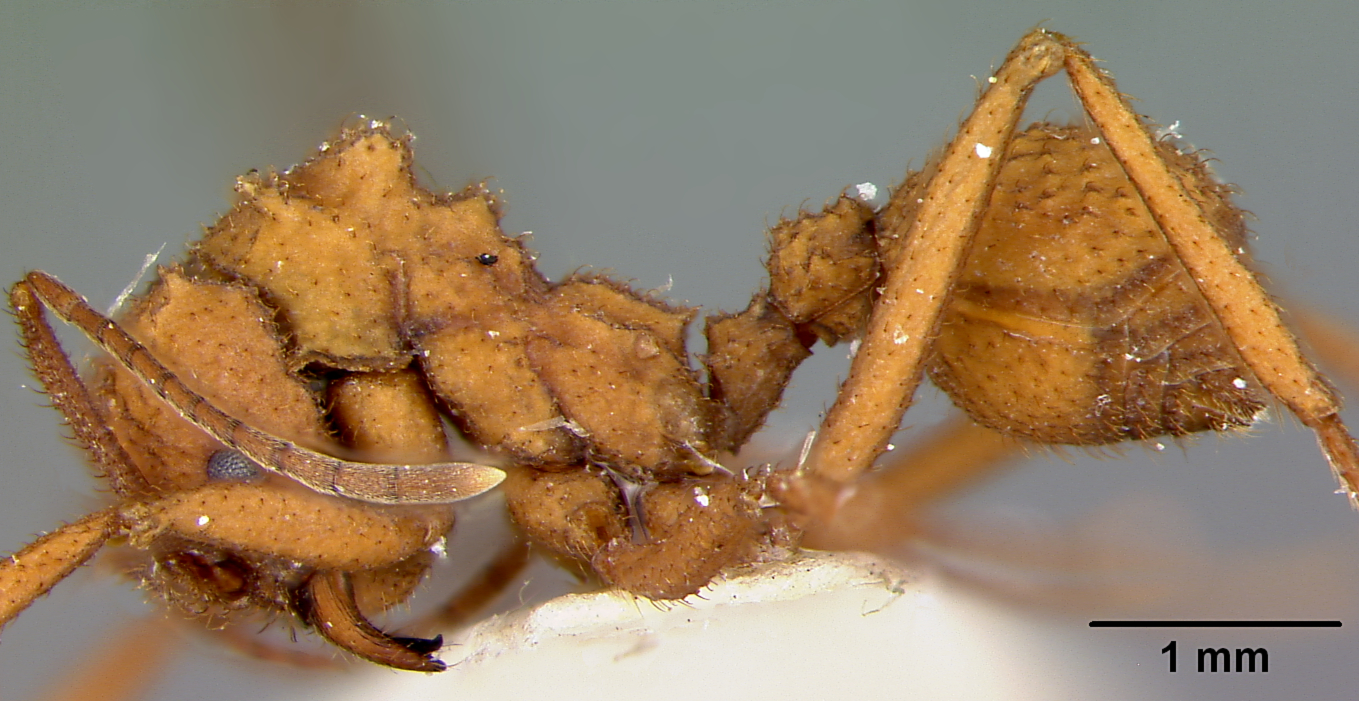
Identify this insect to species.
Trachymyrmex nogalensis
